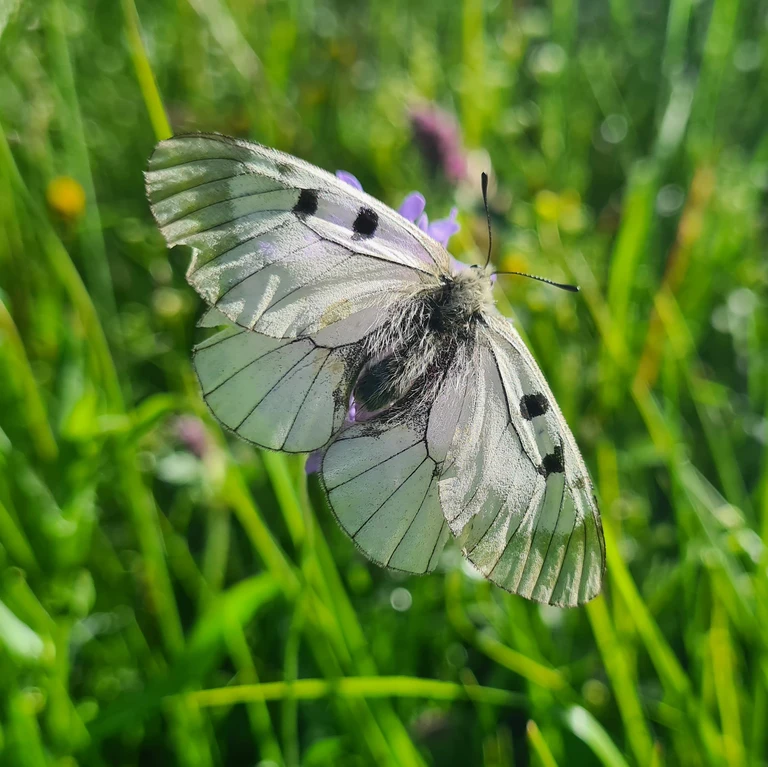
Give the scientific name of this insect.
Parnassius mnemosyne
